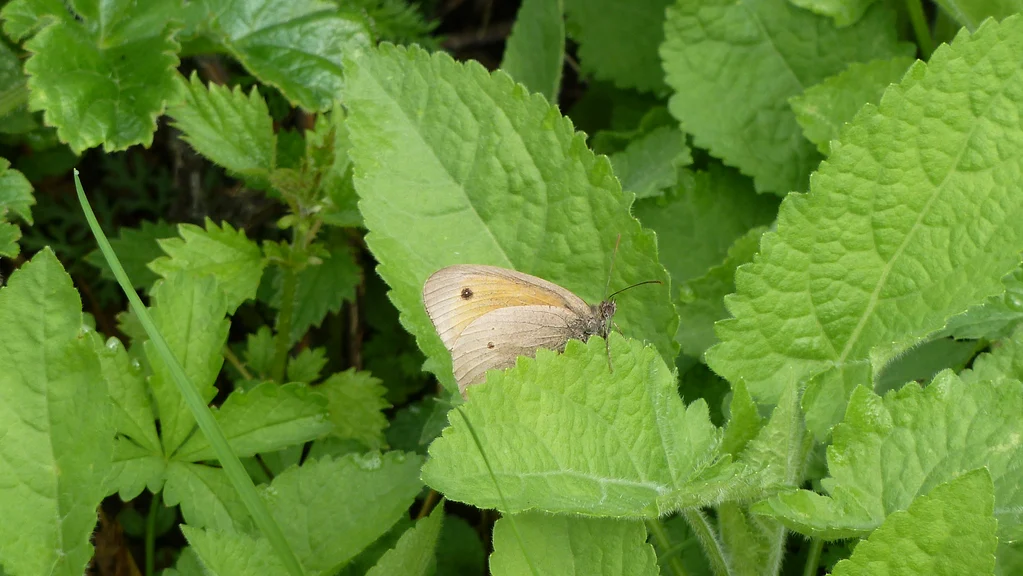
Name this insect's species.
Maniola jurtina
